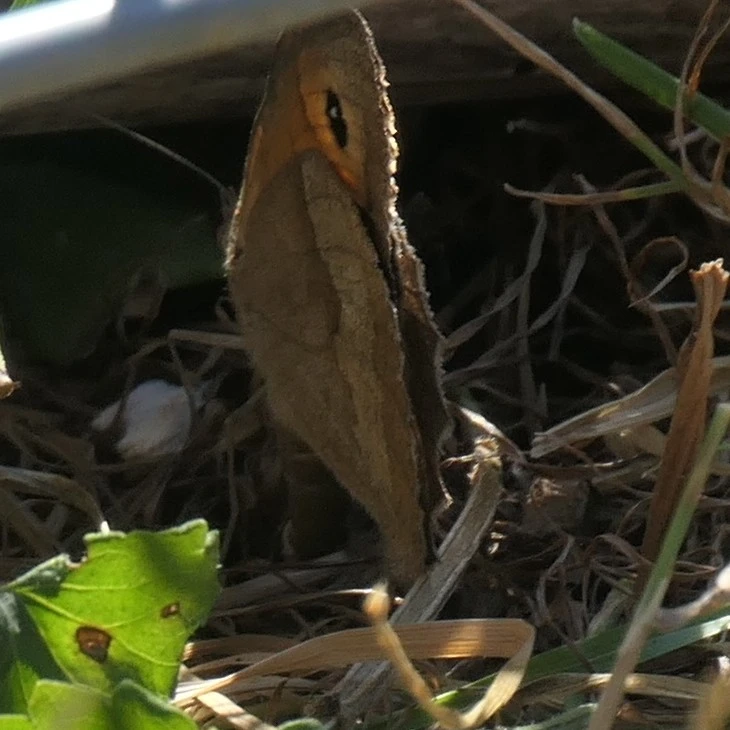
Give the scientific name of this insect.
Maniola jurtina
